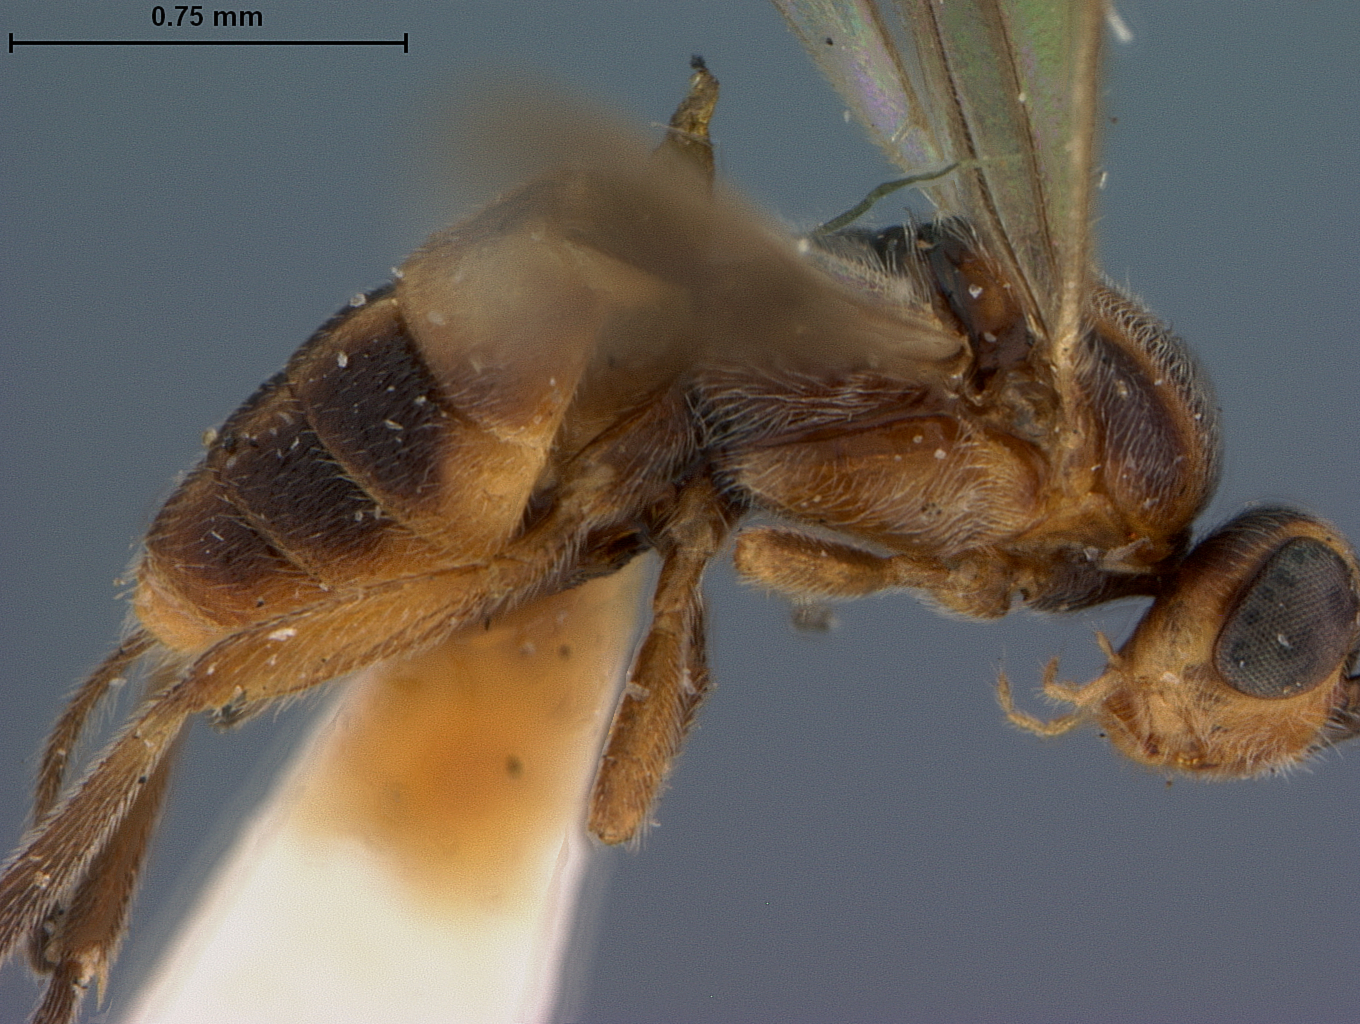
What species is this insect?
Habrobracon variabilis
